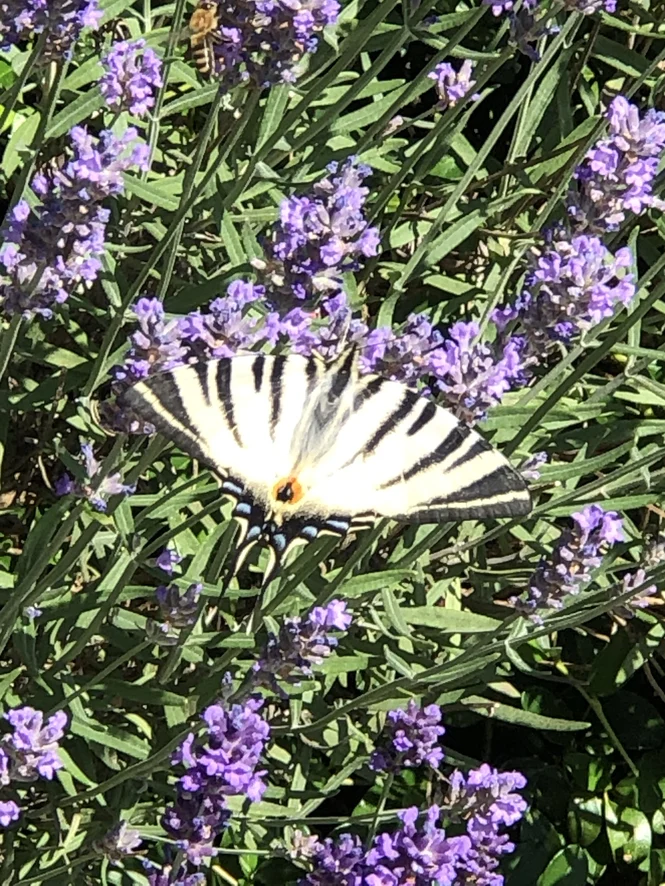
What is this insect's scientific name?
Iphiclides podalirius
